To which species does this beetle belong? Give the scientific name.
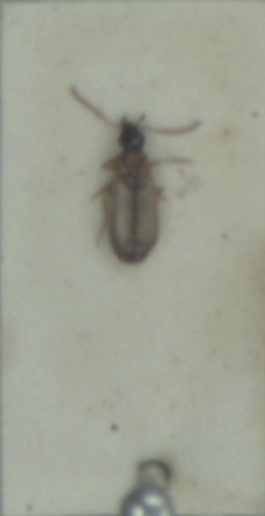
Philorhizus melanocephalus
